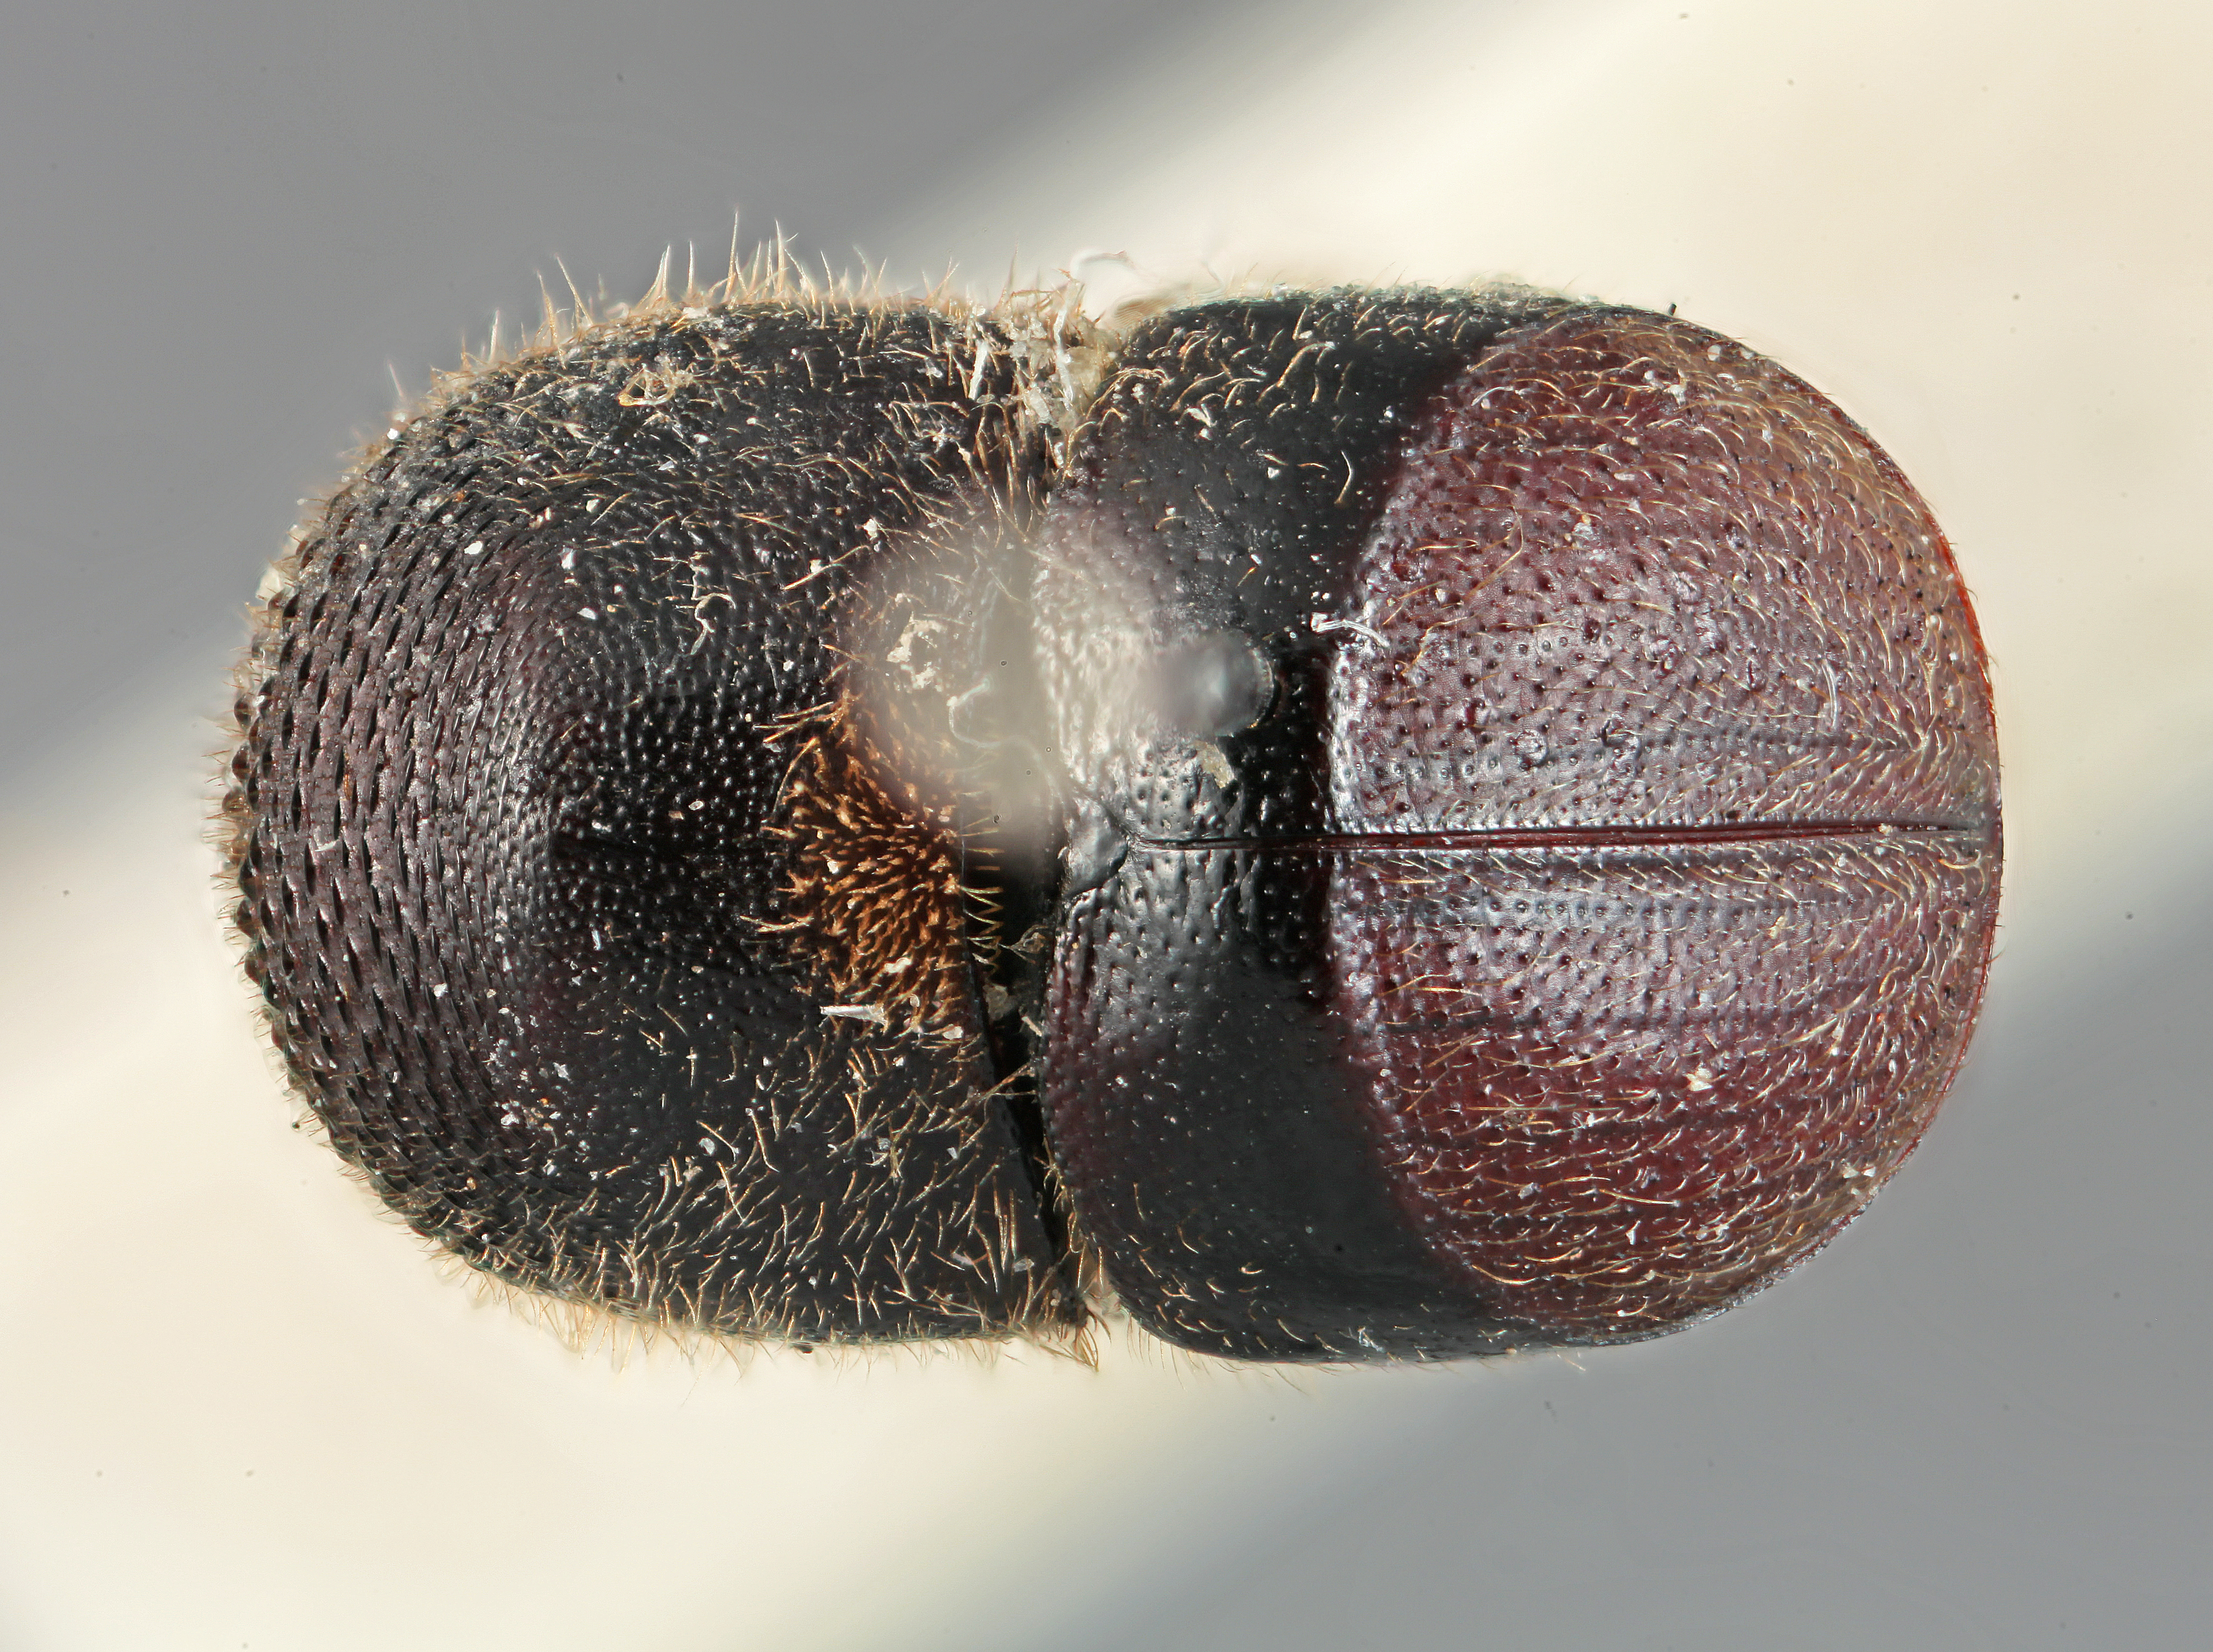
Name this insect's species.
Xyleborus testudo
